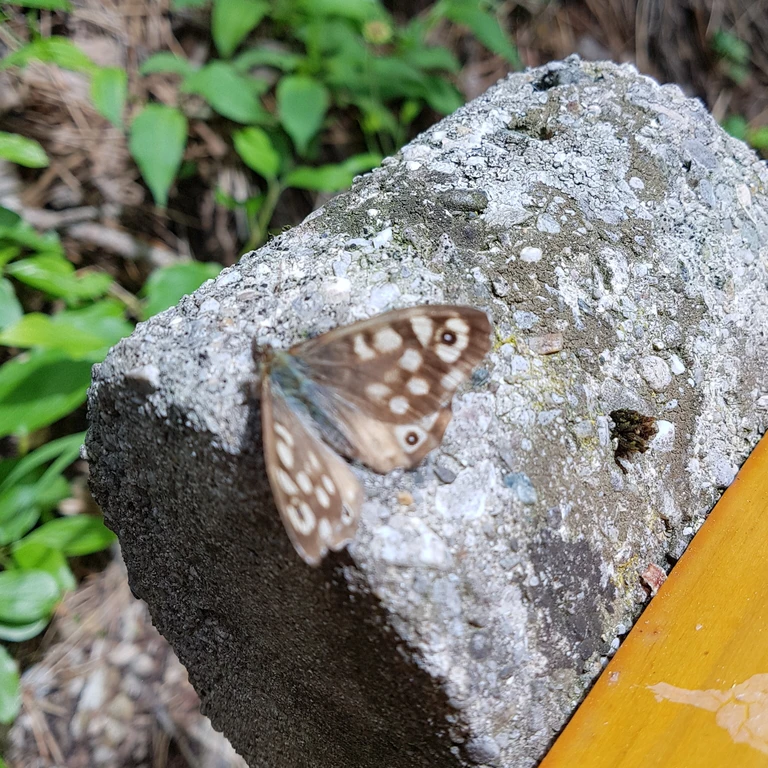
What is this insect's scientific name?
Pararge aegeria
